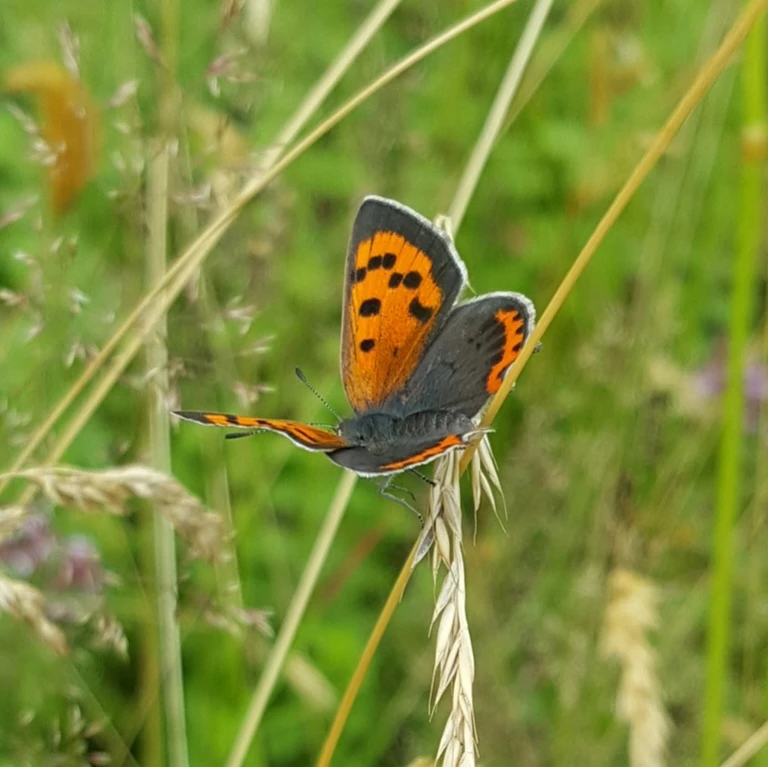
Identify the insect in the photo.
Lycaena phlaeas
